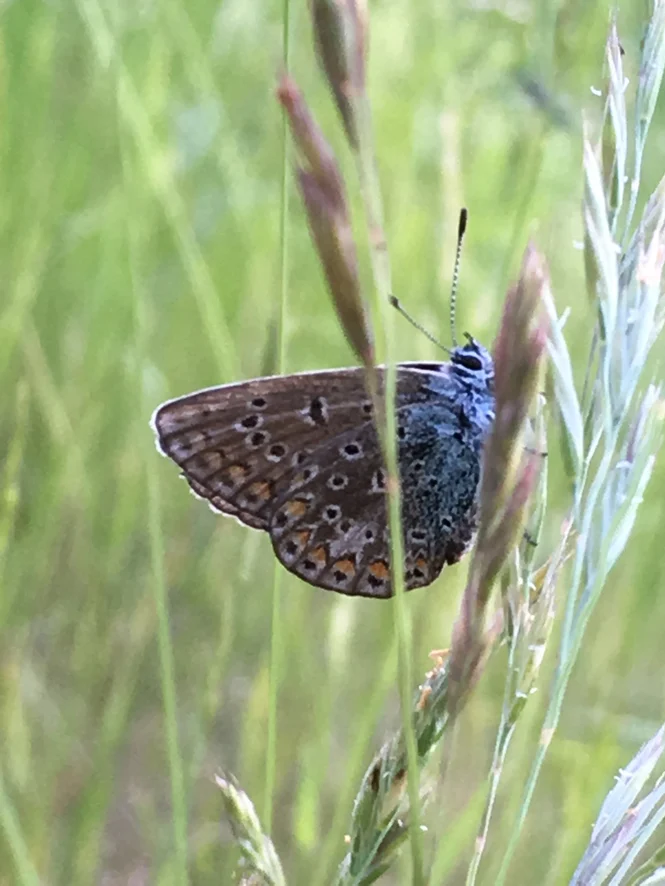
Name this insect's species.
Polyommatus icarus
